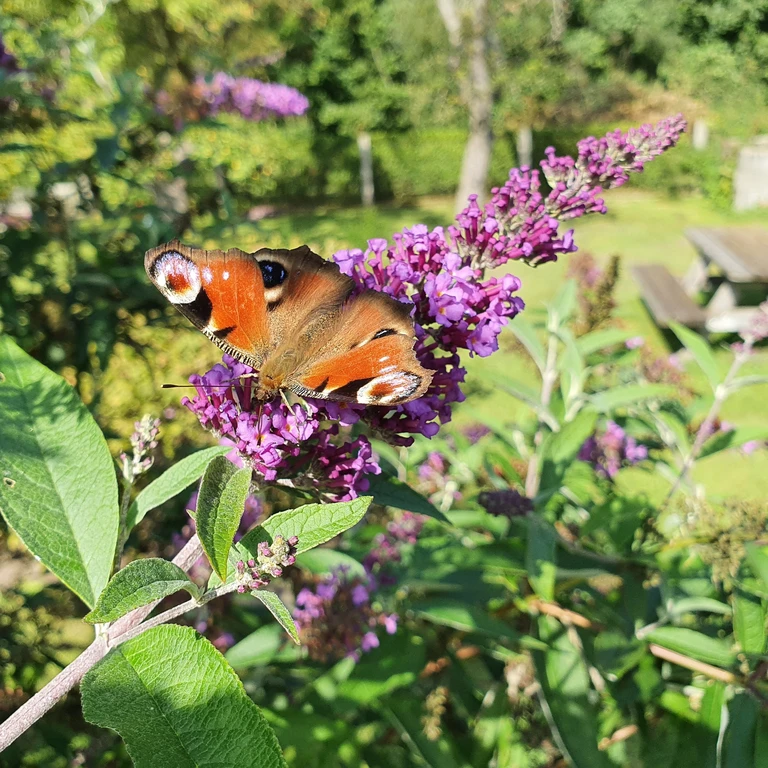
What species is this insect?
Aglais io
